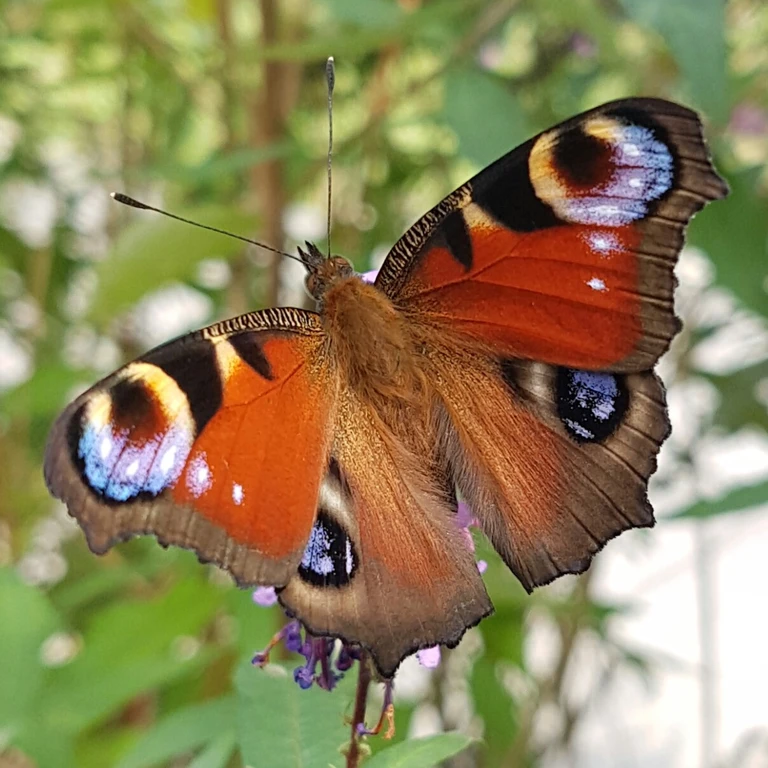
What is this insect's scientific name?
Aglais io
